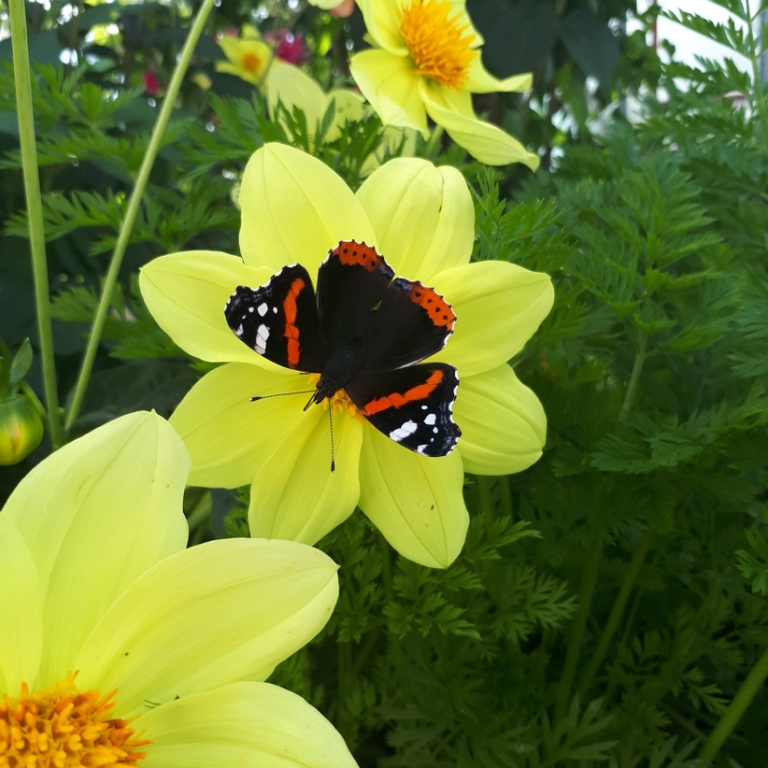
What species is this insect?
Vanessa atalanta
